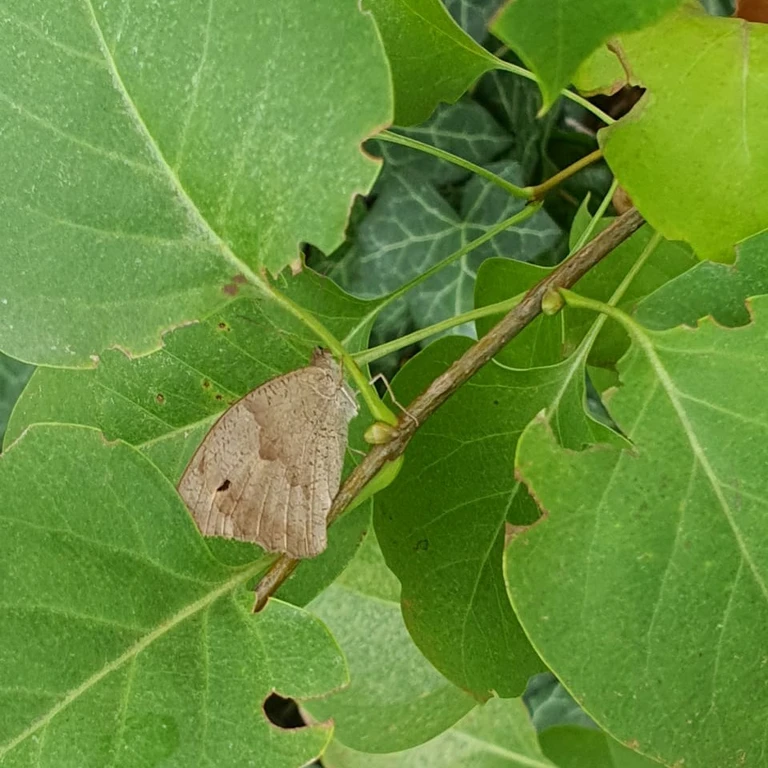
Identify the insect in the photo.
Maniola jurtina
